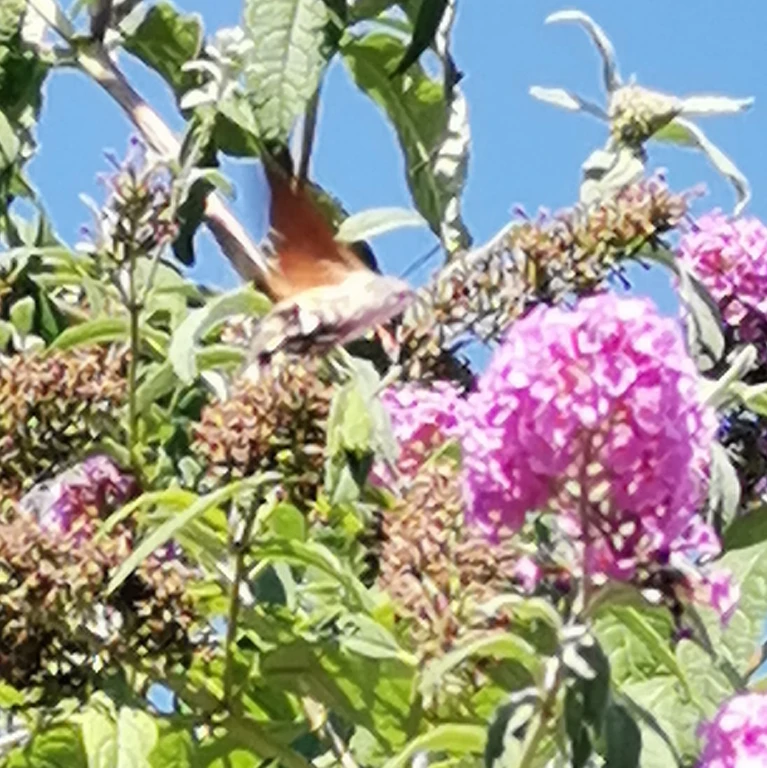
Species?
Macroglossum stellatarum
